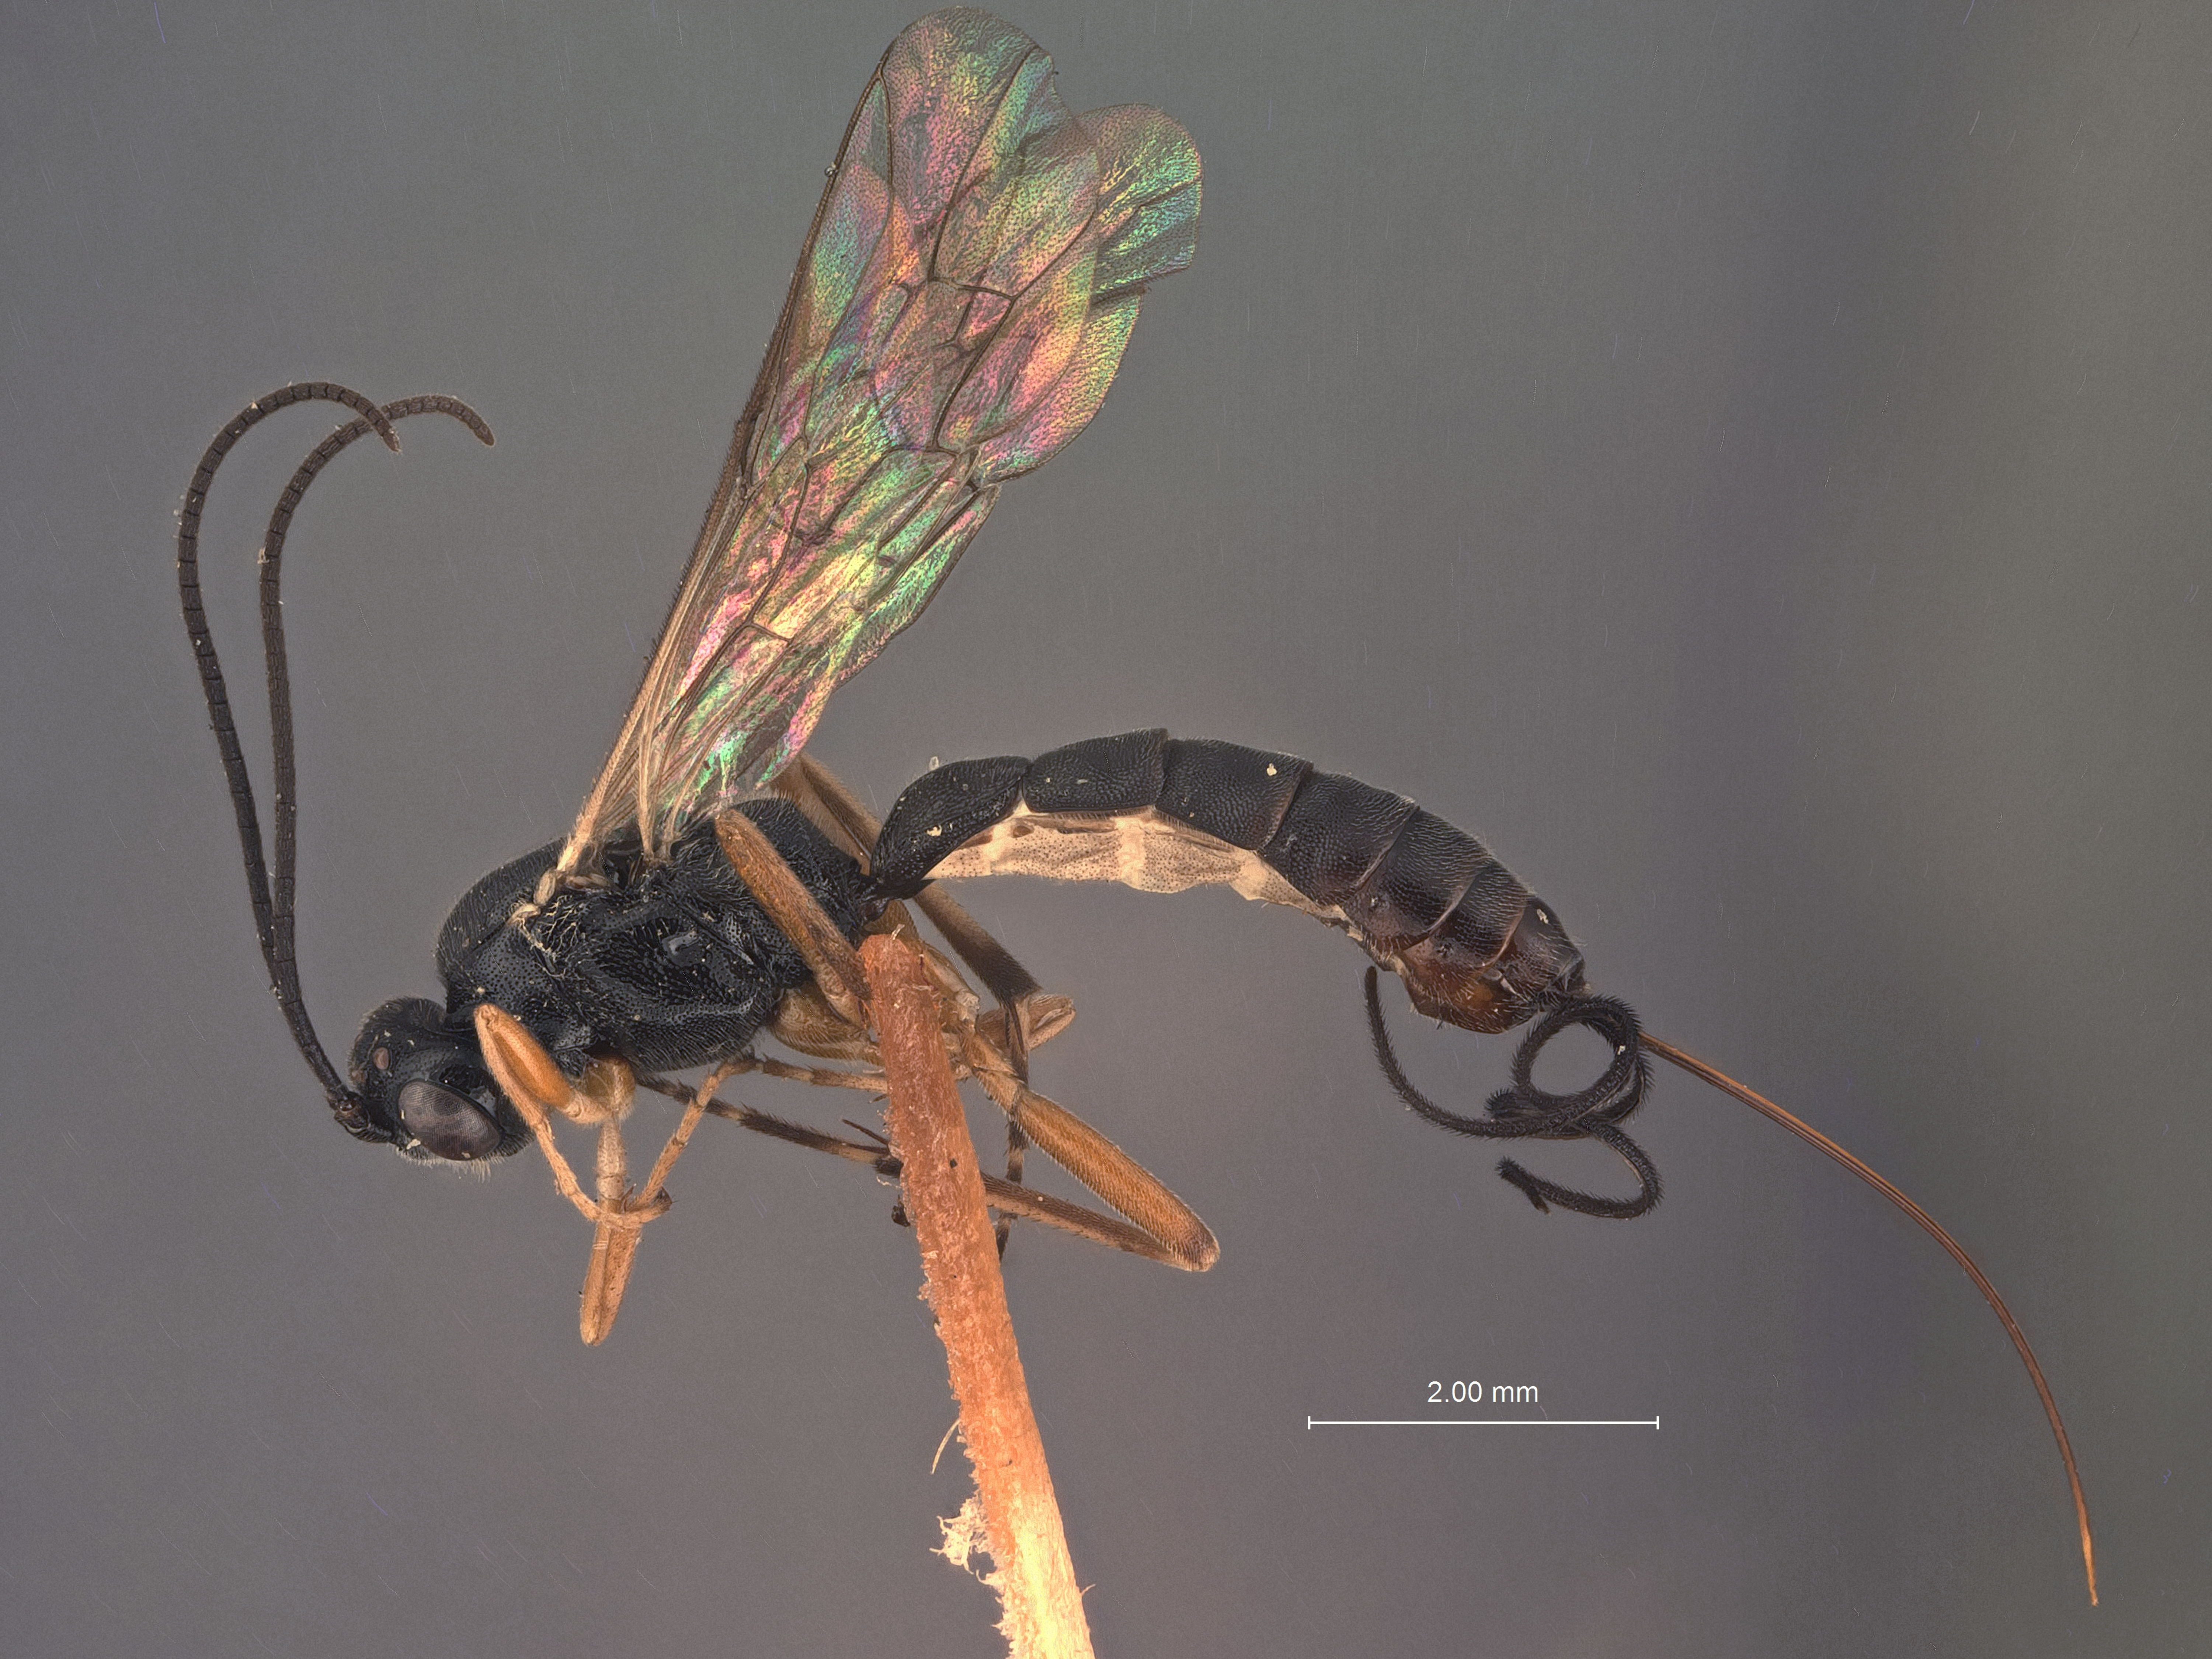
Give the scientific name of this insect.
Cremastus evetriae
